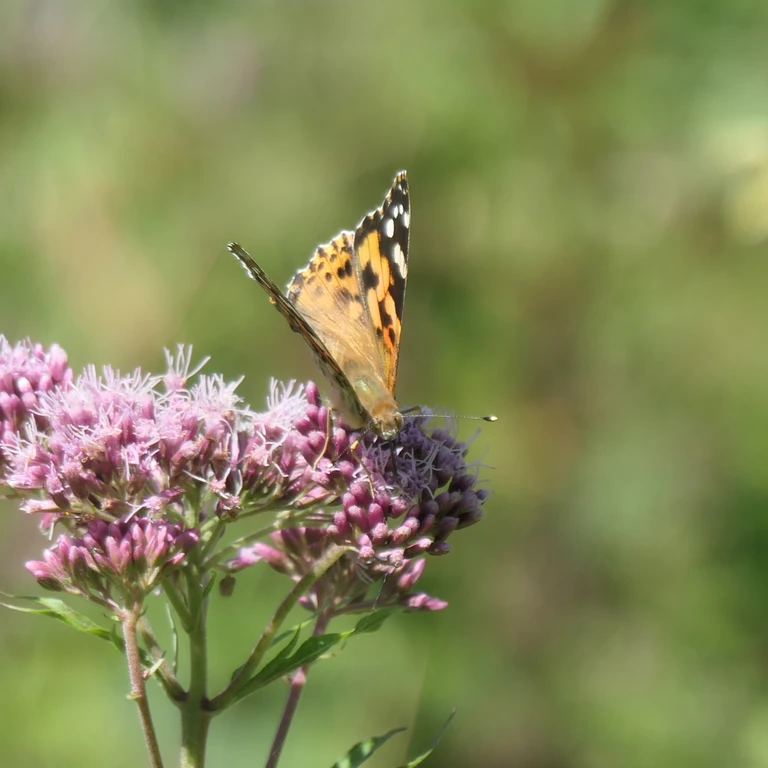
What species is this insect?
Vanessa cardui
